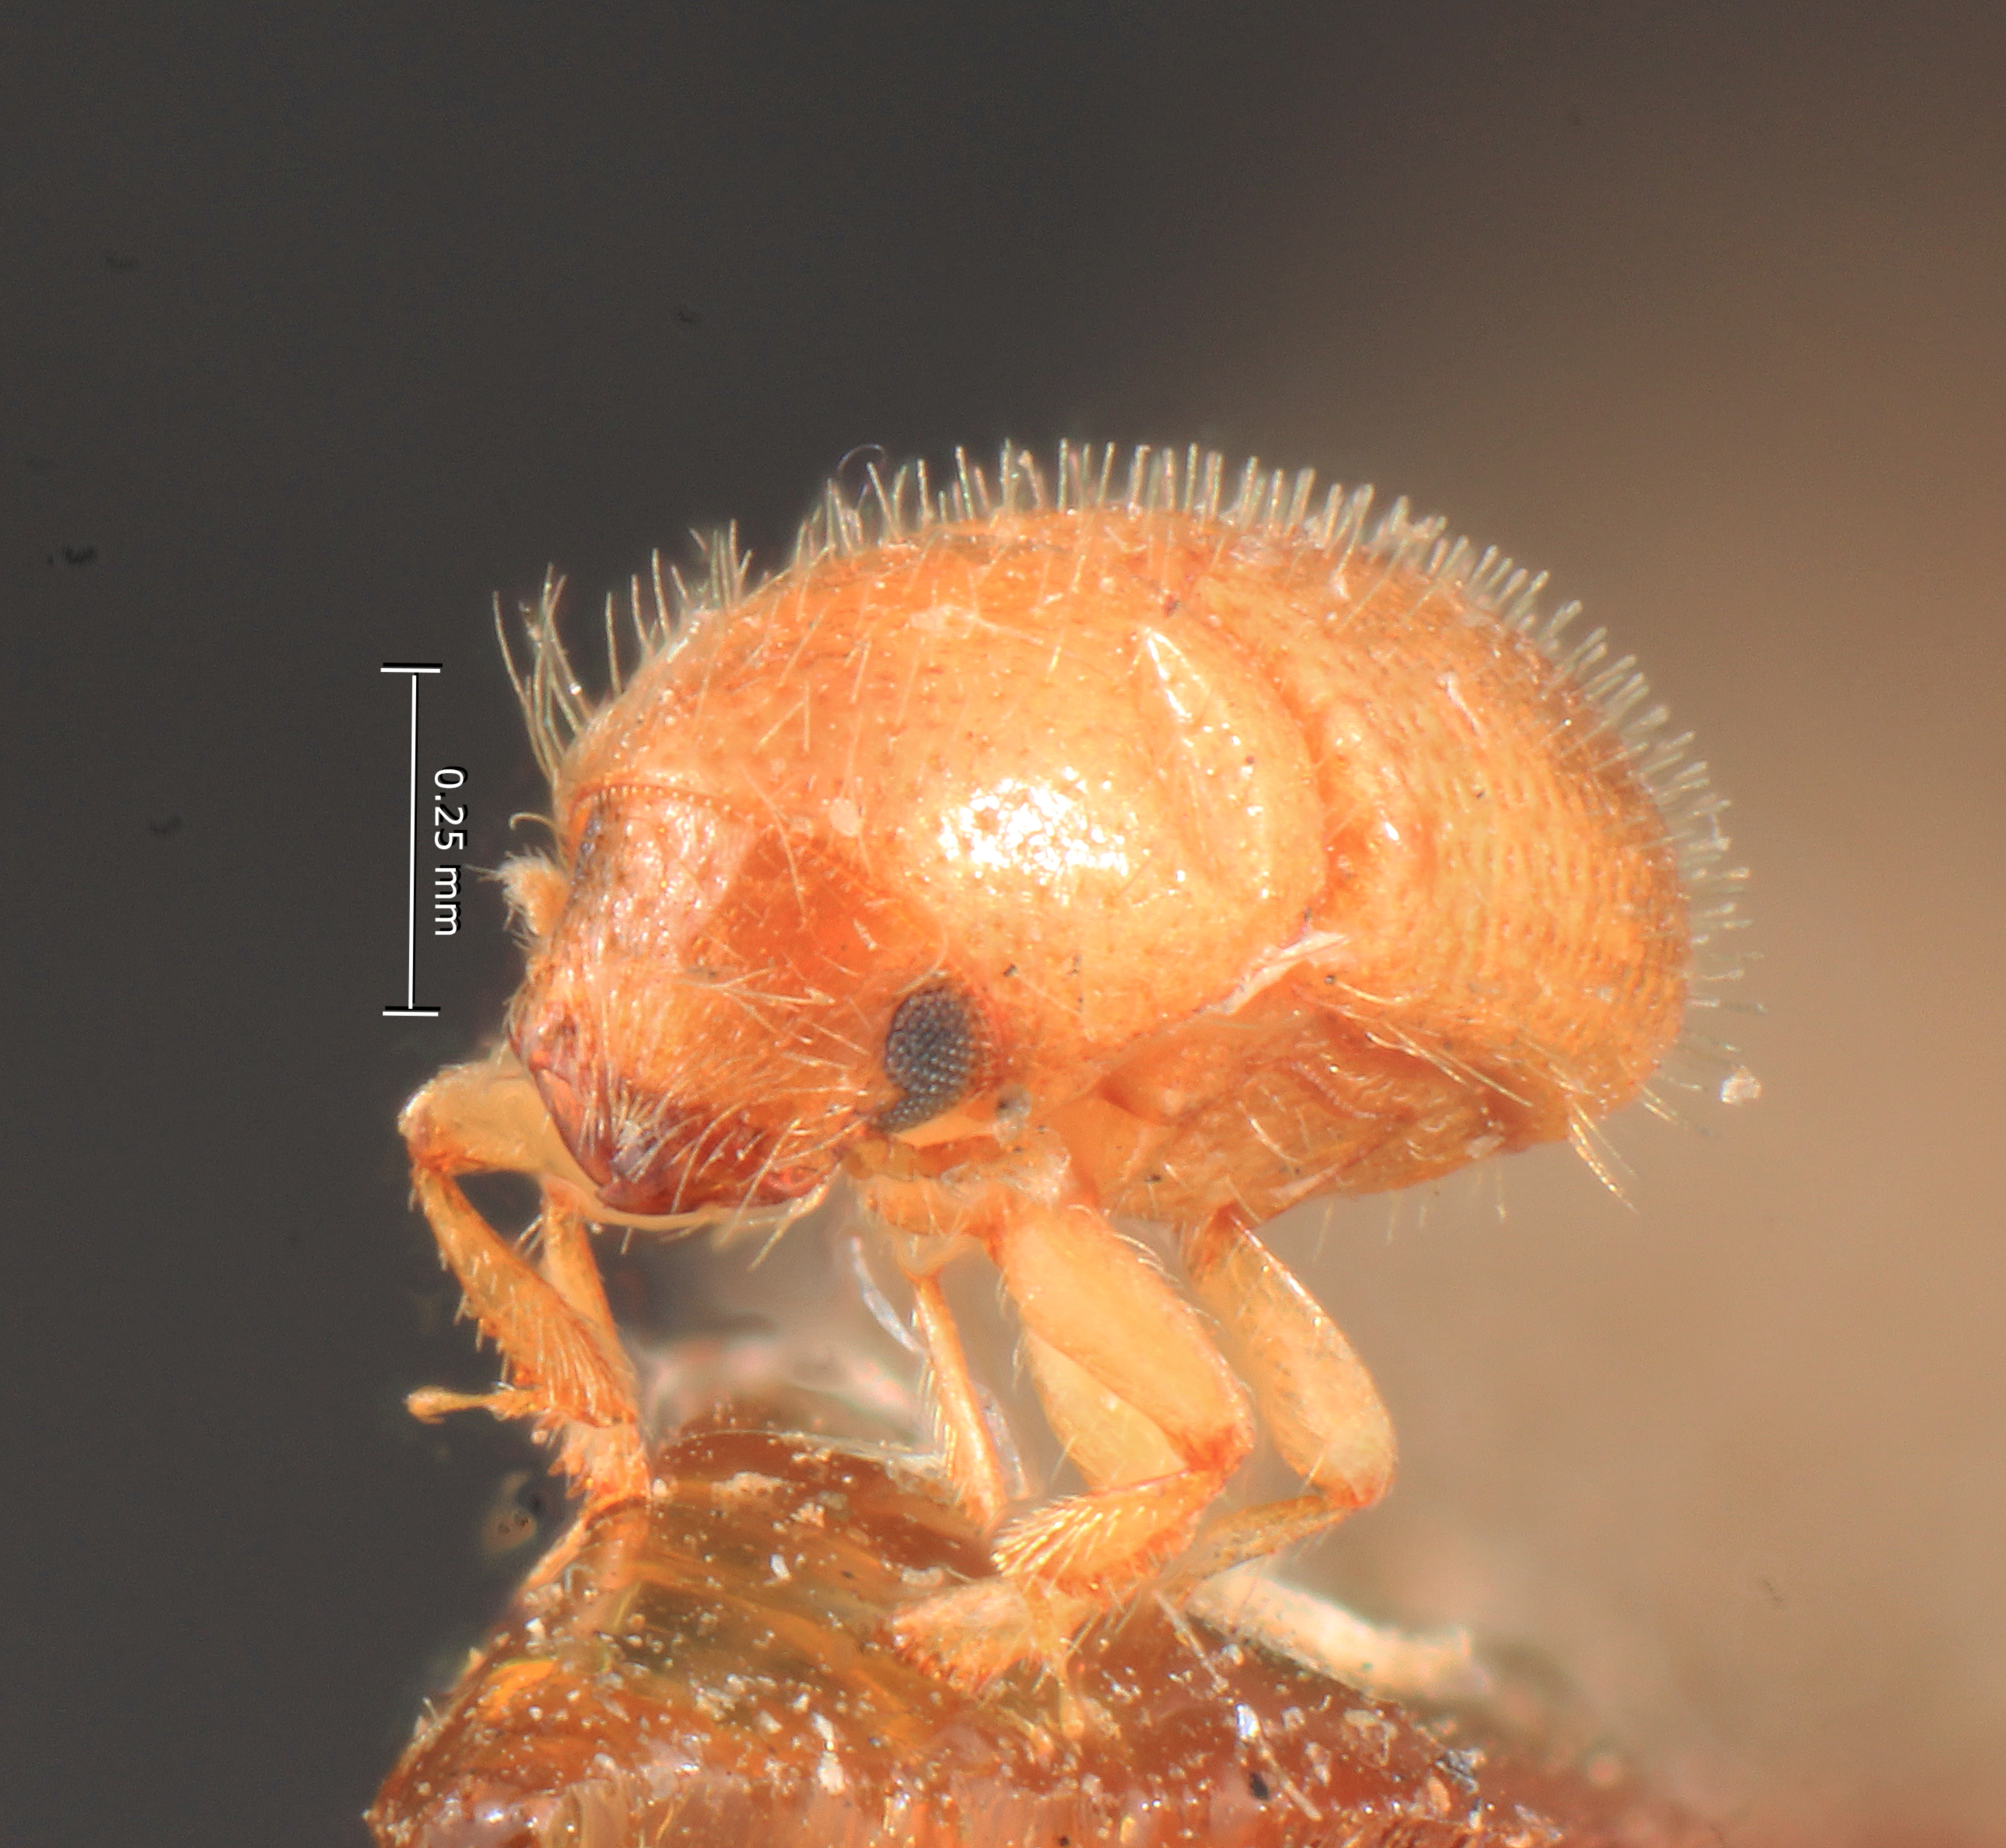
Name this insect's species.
Dendrurgus minor
